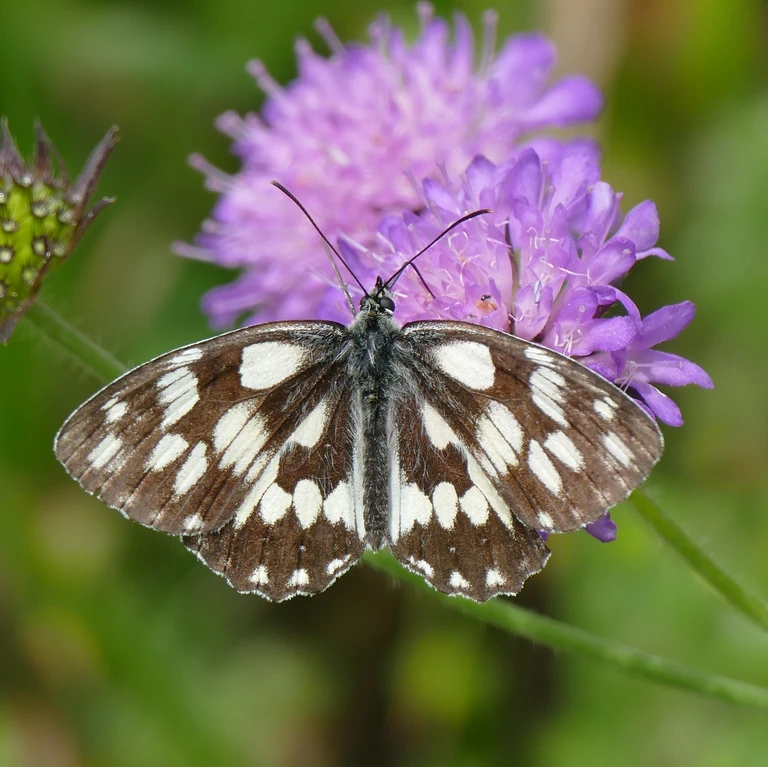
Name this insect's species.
Melanargia galathea
